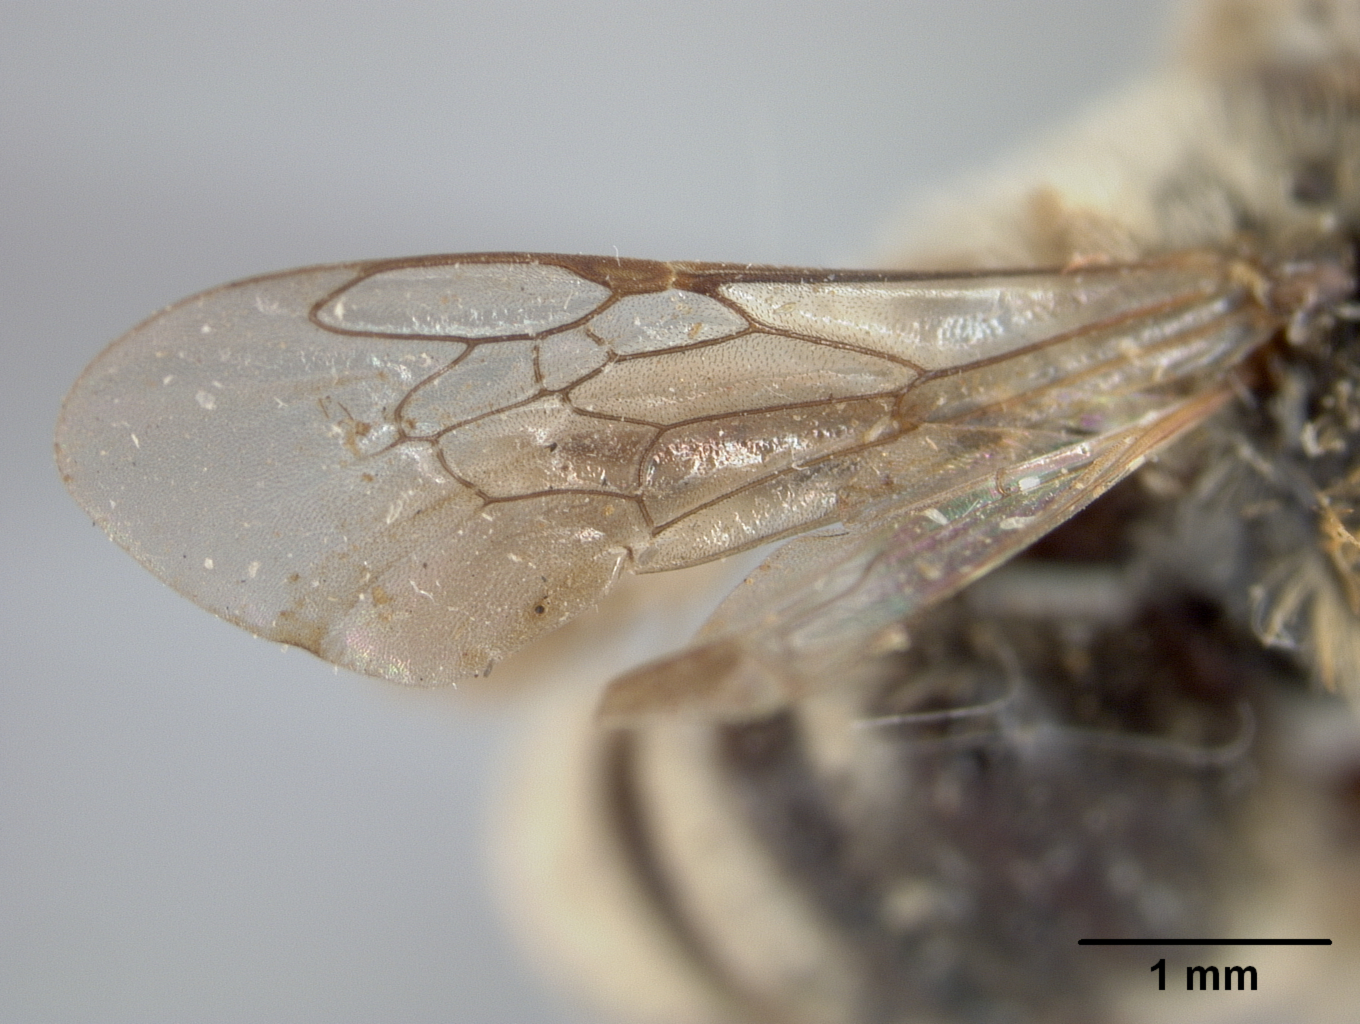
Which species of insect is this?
Exomalopsis nitens
